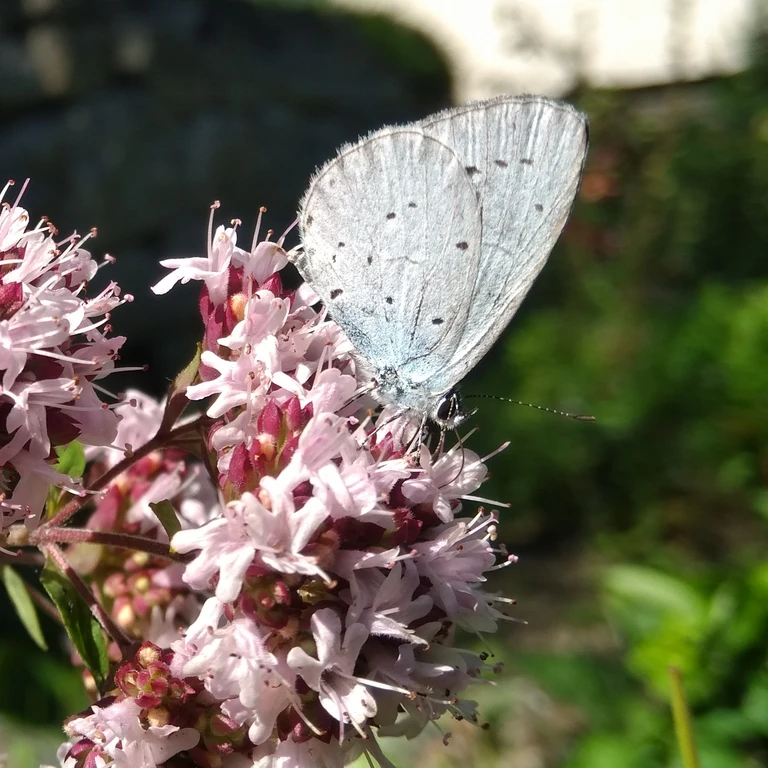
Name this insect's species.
Celastrina argiolus
